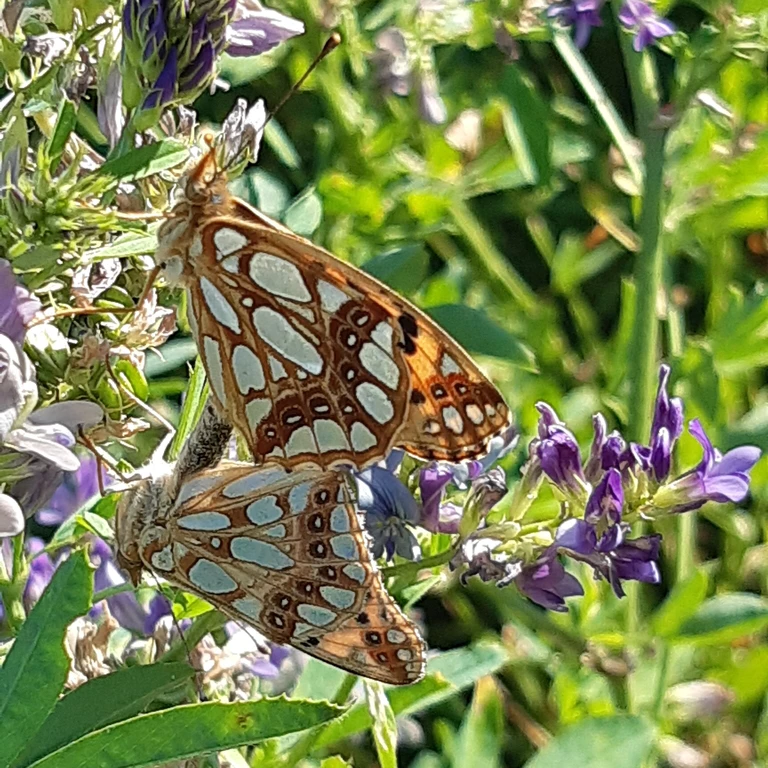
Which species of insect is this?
Issoria lathonia
